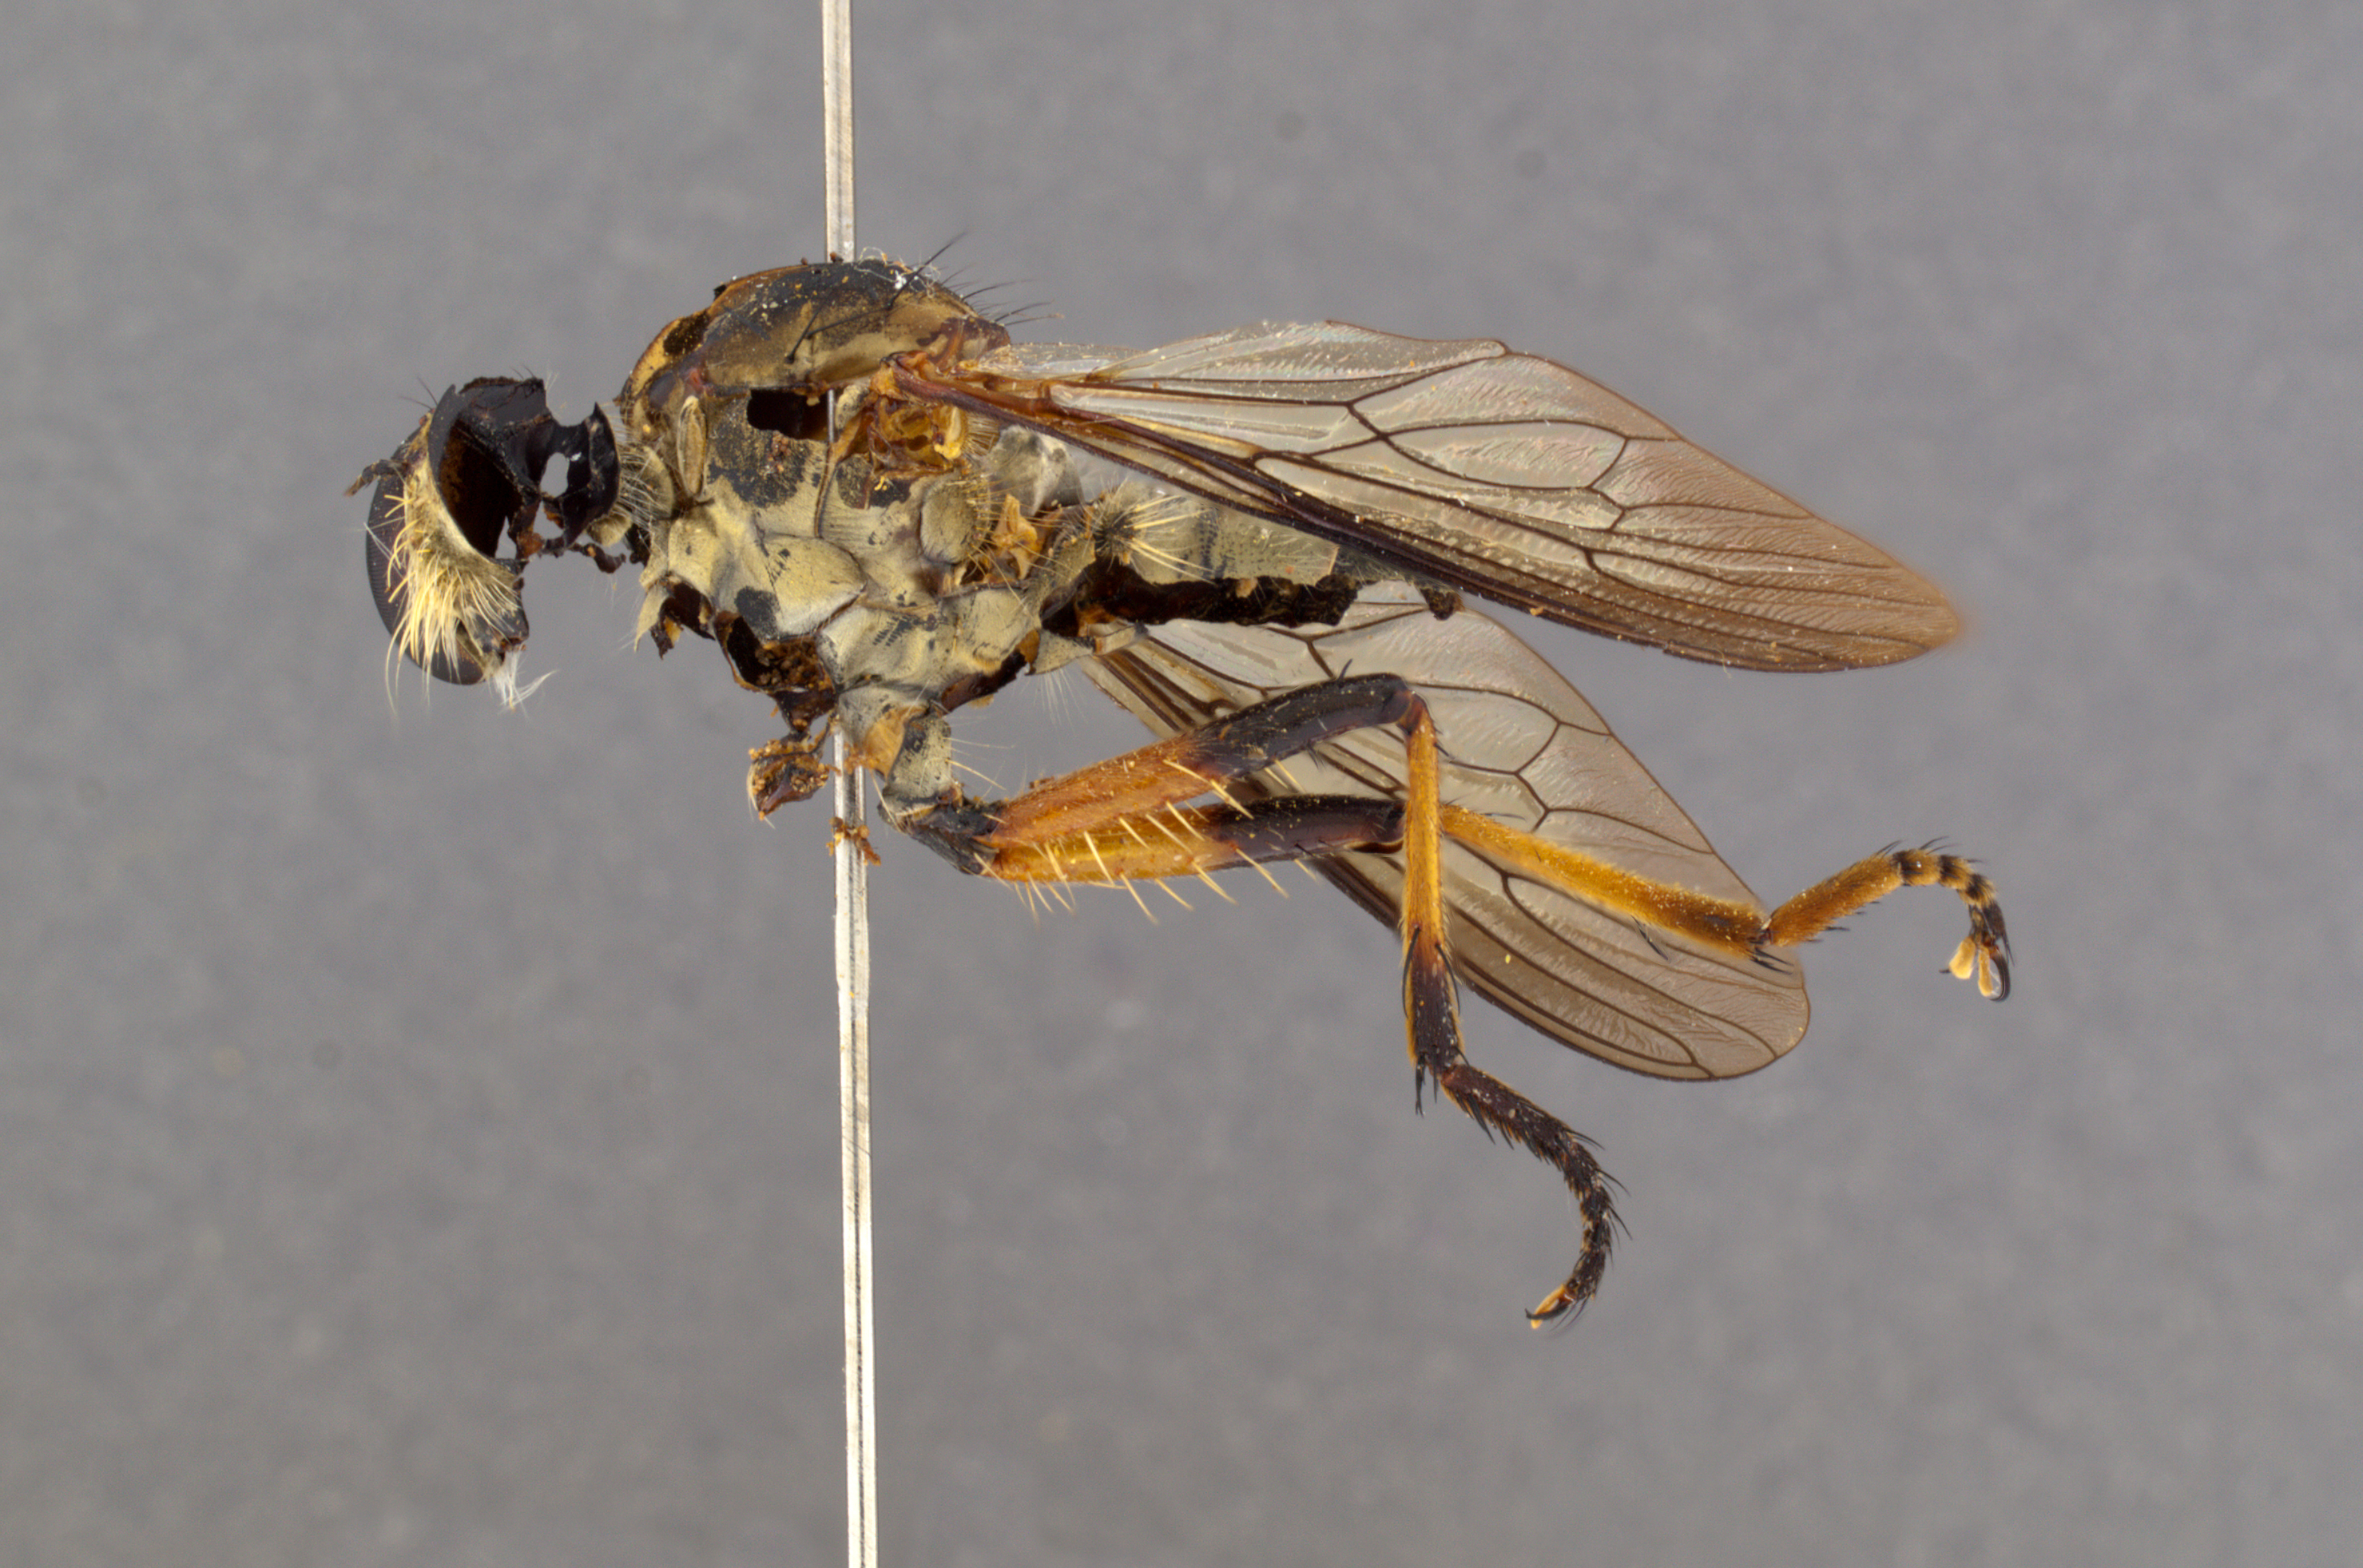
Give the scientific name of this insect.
Ommatius cinnamomeus
